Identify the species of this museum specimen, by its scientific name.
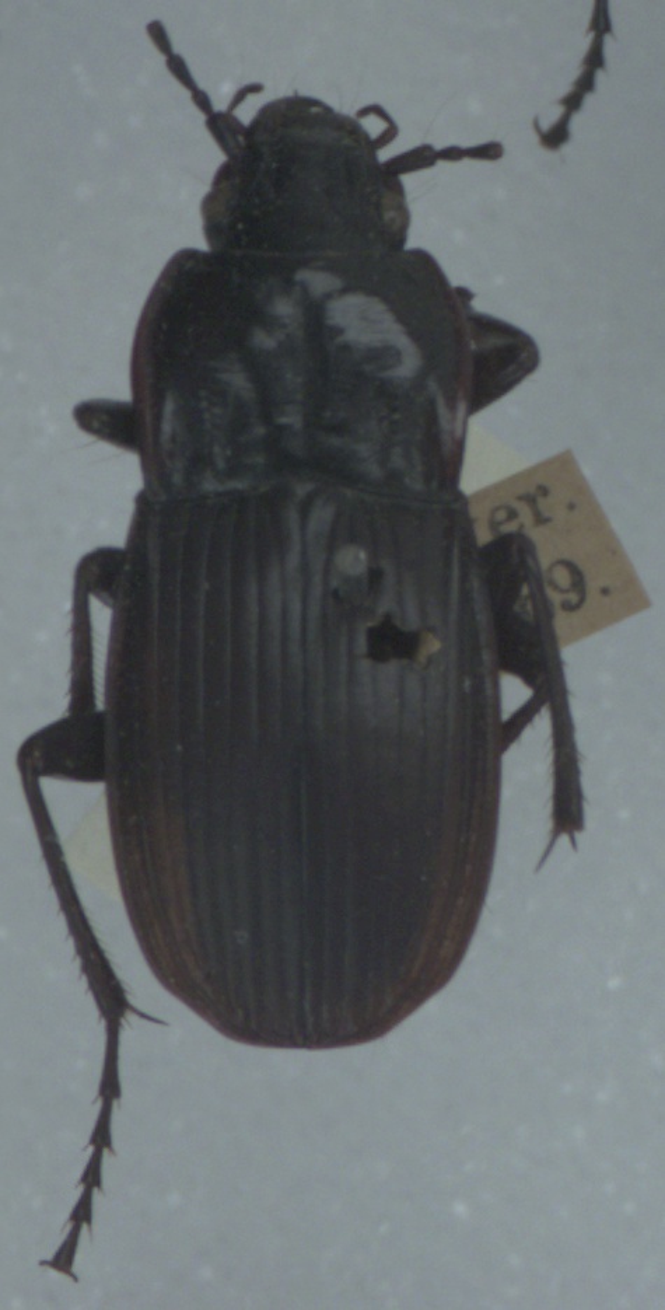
Abax parallelepipedus
